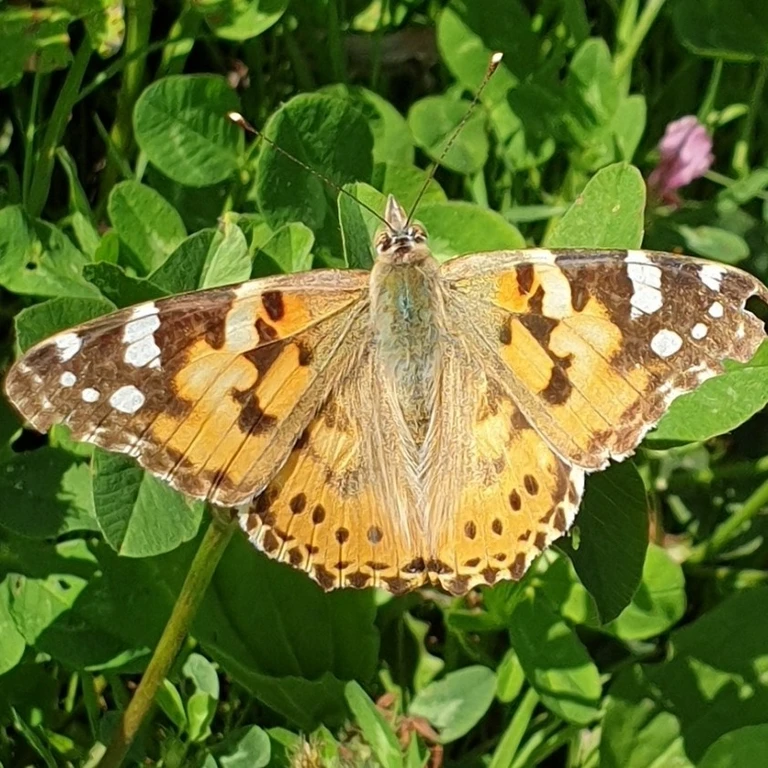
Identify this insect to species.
Vanessa cardui
